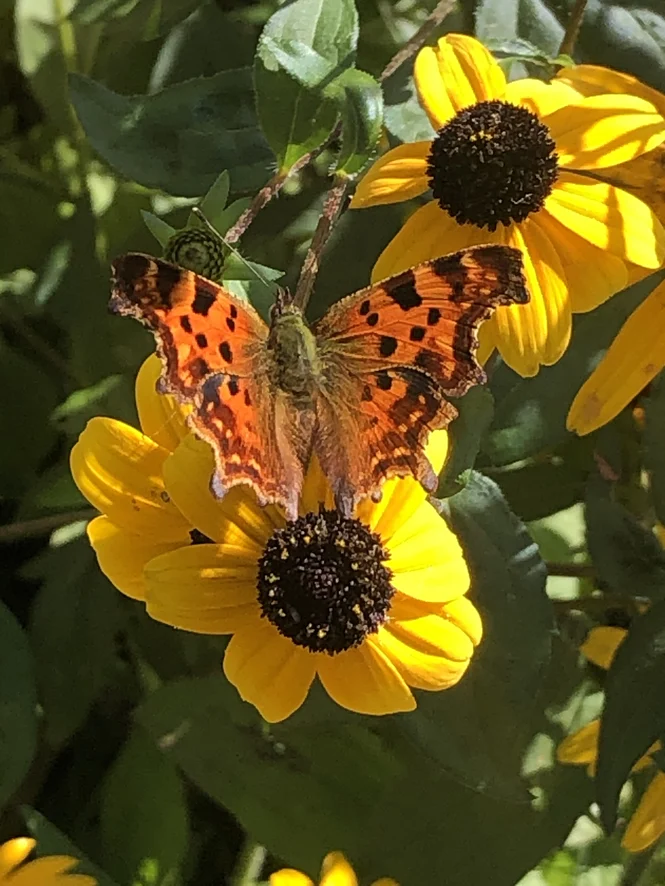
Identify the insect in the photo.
Polygonia c-album
